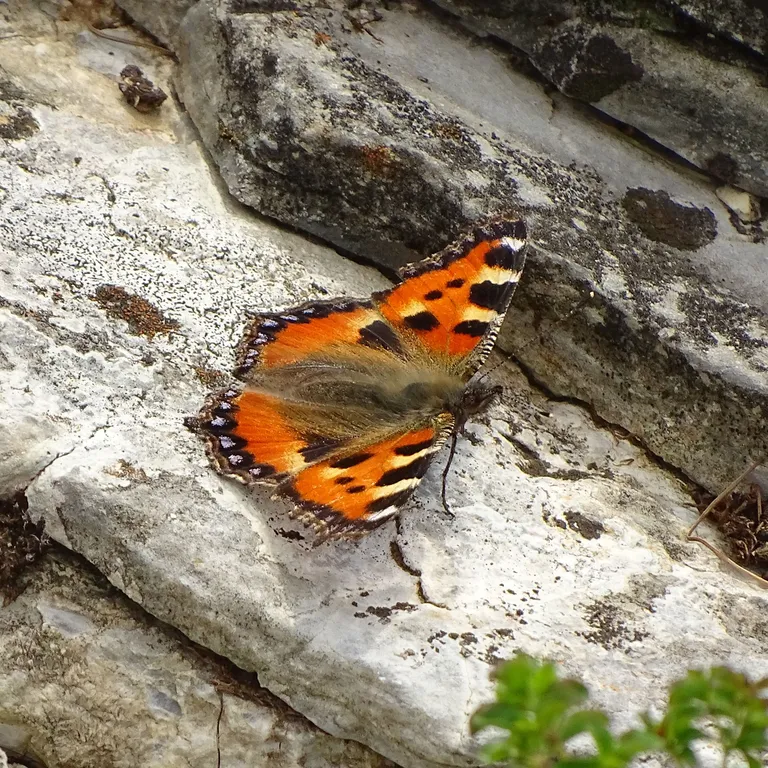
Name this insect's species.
Aglais urticae
